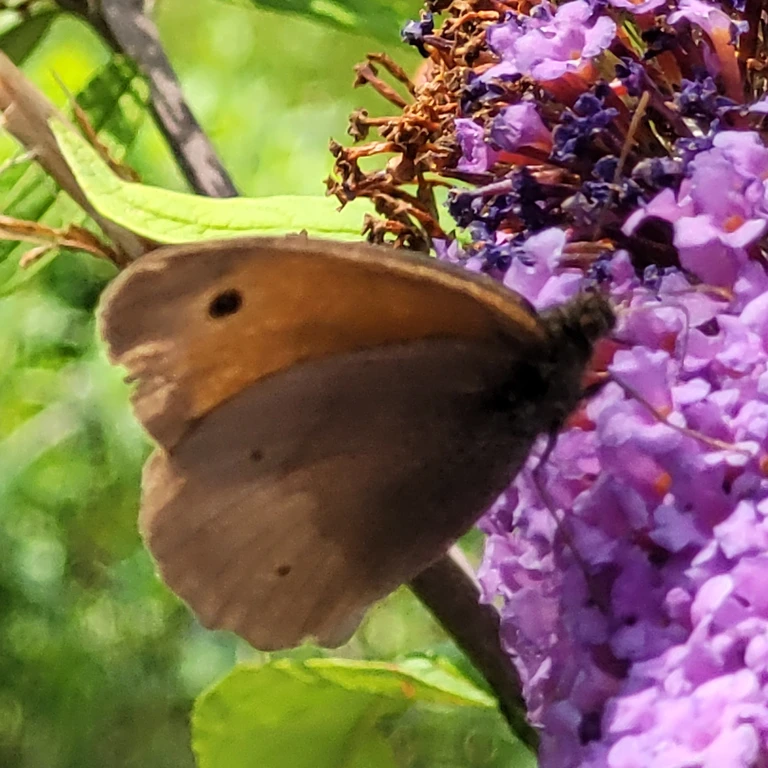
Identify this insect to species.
Maniola jurtina
